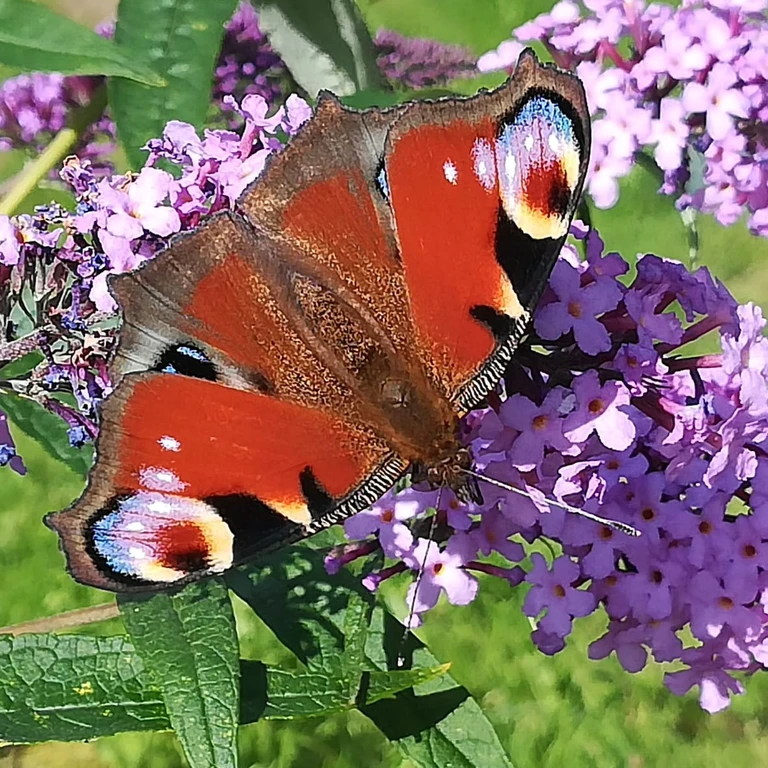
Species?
Aglais io
